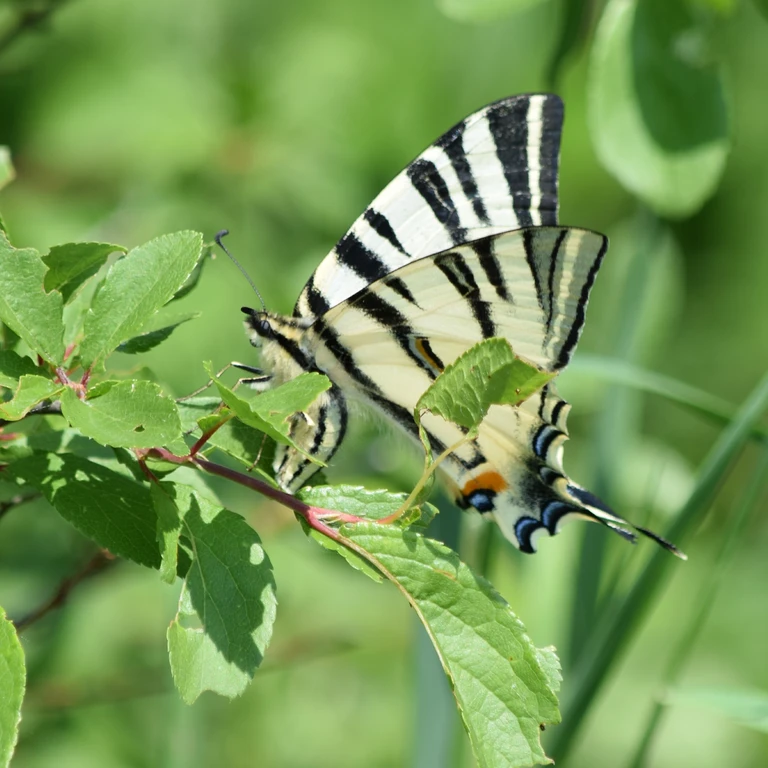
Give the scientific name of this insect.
Iphiclides podalirius
